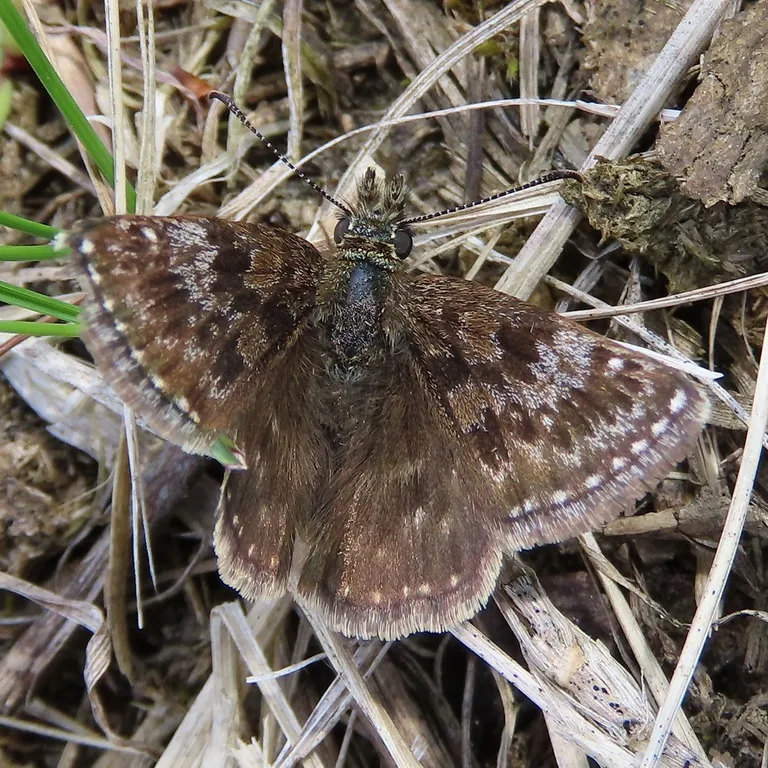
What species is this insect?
Erynnis tages
